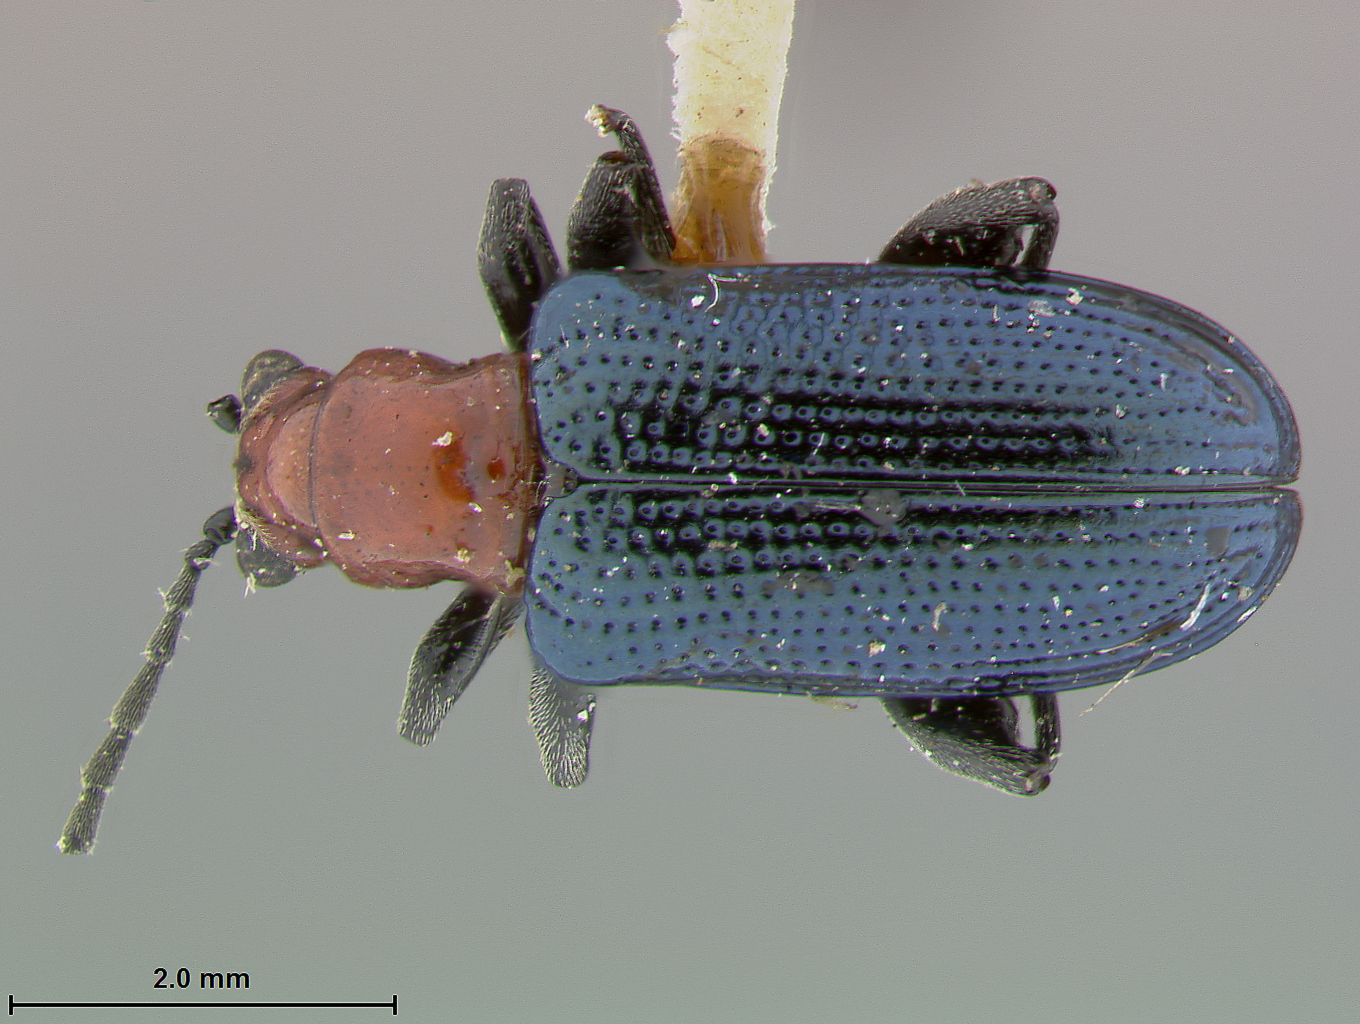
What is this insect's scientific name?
Lema arizonae
